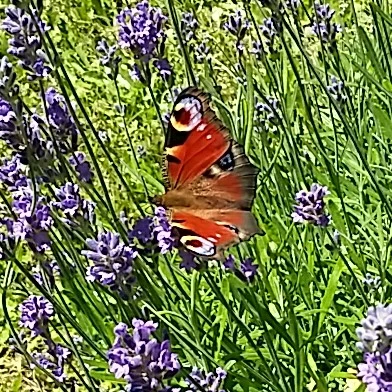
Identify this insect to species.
Aglais io
